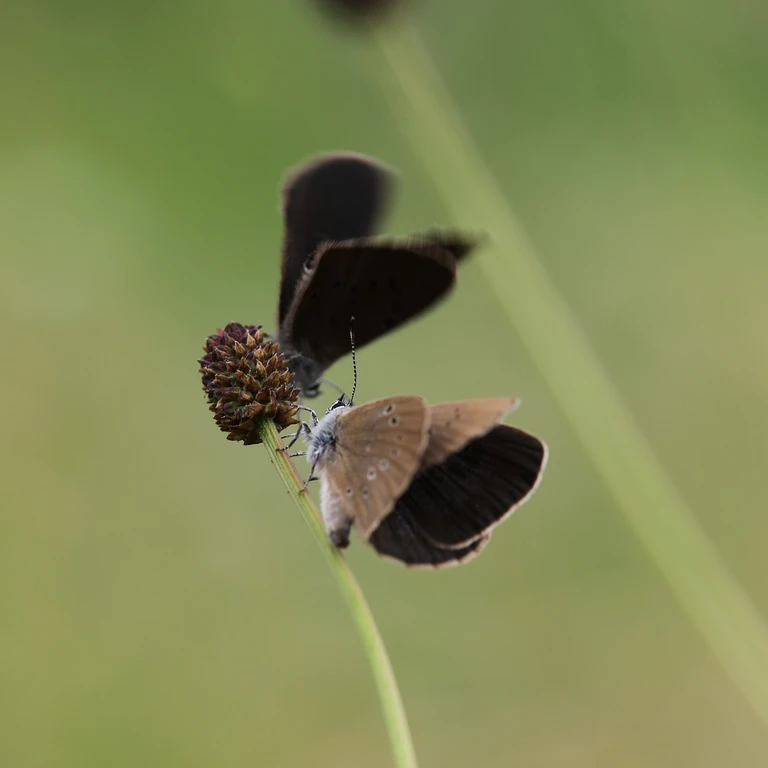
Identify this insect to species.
Phengaris nausithous (also Maculinea nausithous)
